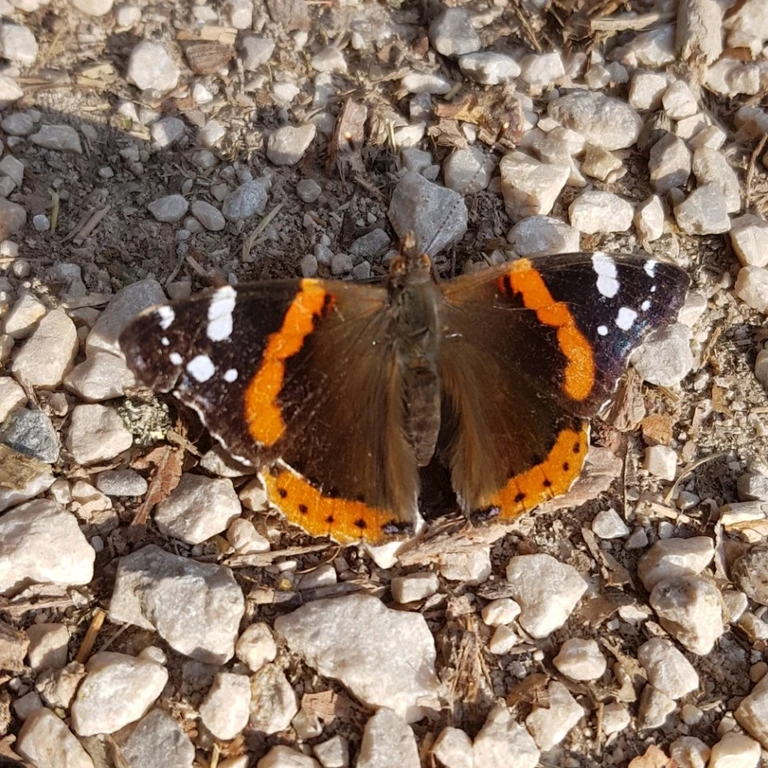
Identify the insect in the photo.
Vanessa atalanta
